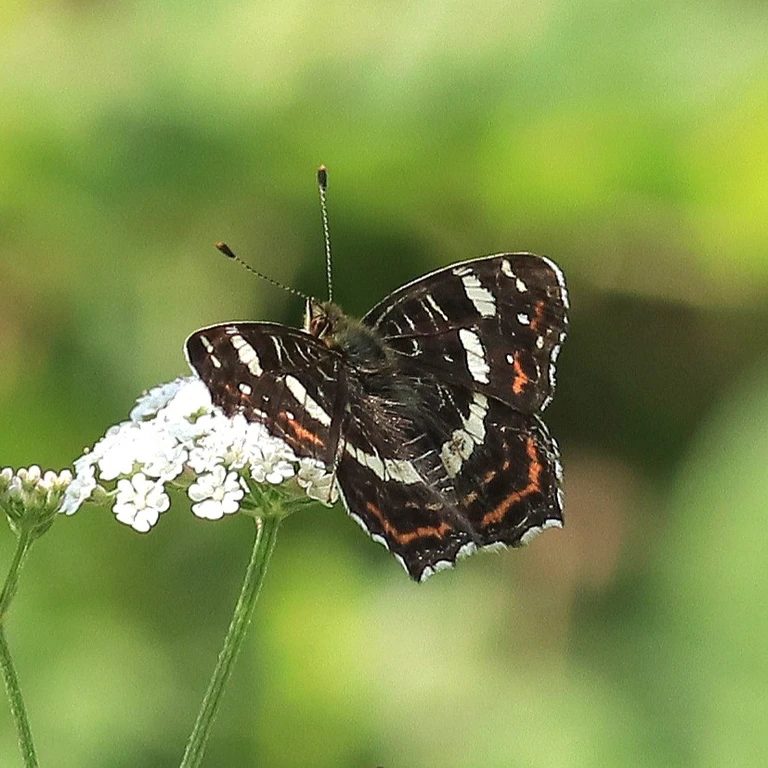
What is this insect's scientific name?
Araschnia levana
